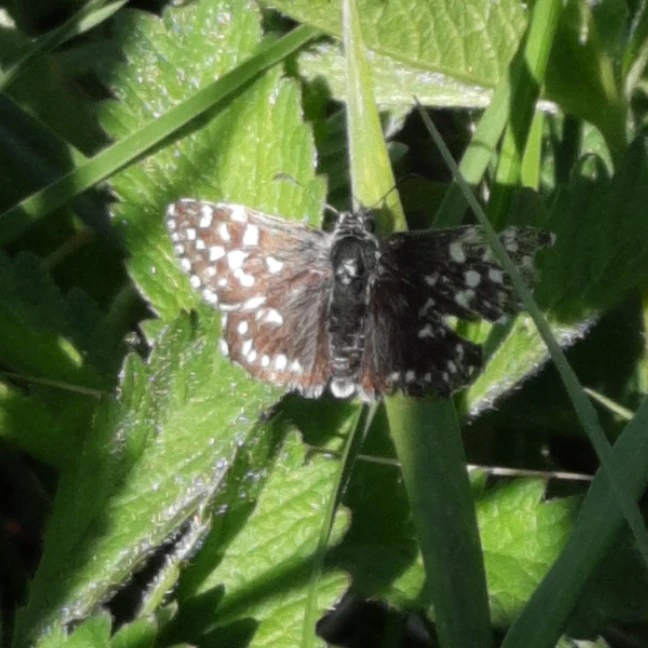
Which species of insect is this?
Pyrgus malvae
